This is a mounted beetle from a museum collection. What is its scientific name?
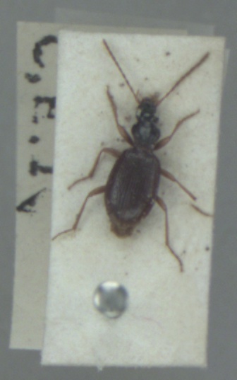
Oxypselaphus obscurus
